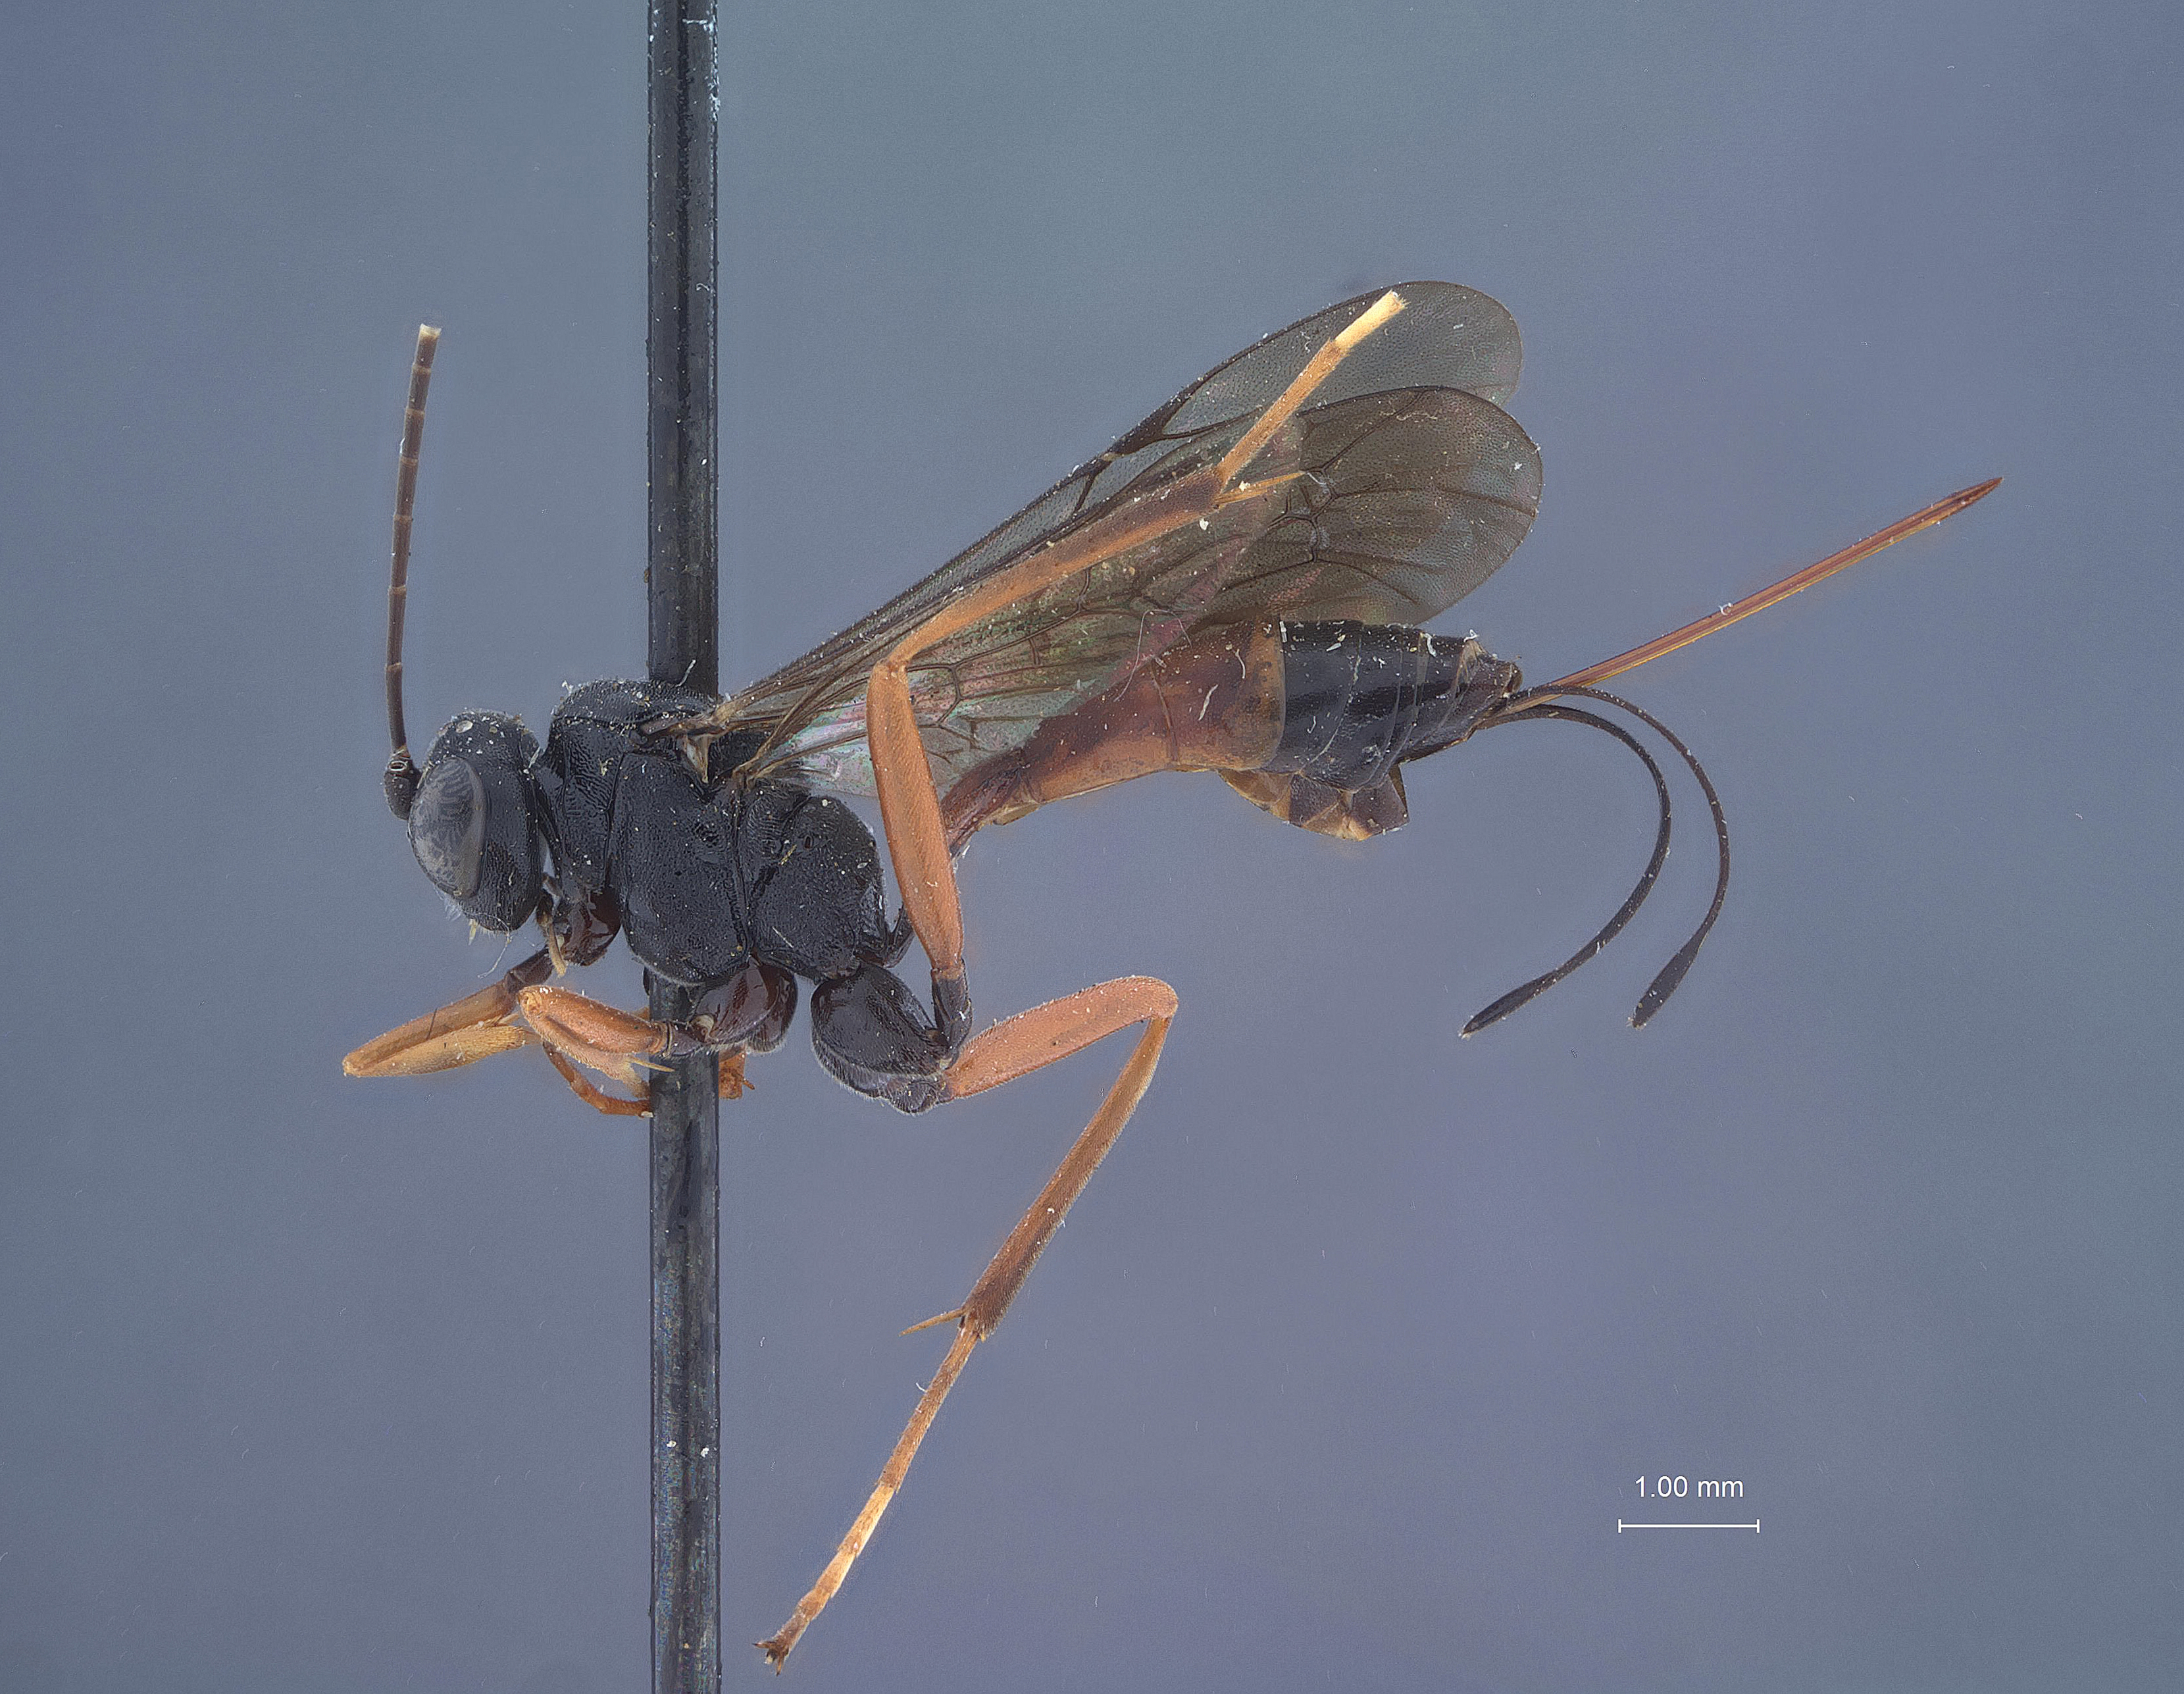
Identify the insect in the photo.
Aritranis imitator
